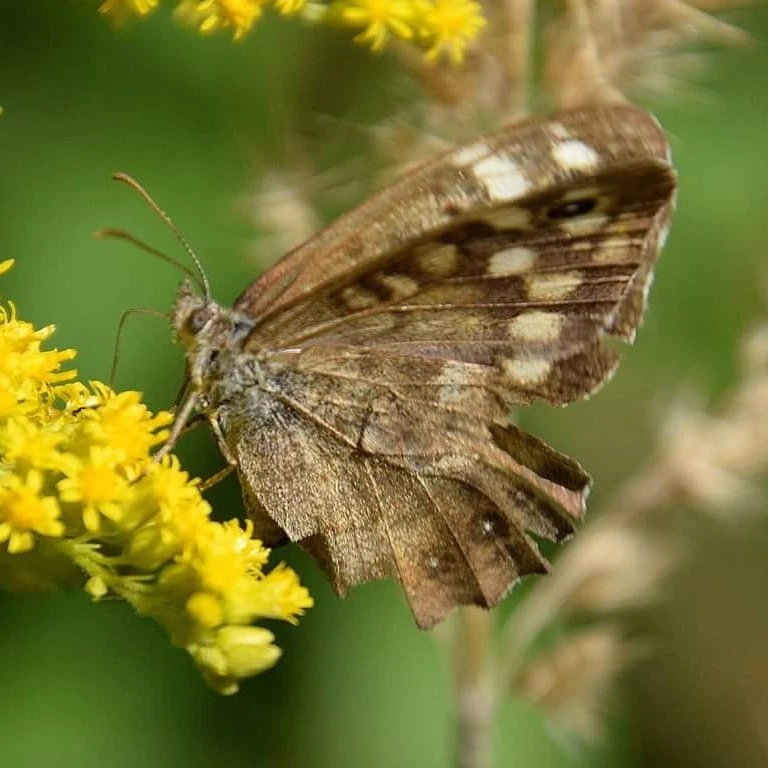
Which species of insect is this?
Pararge aegeria
